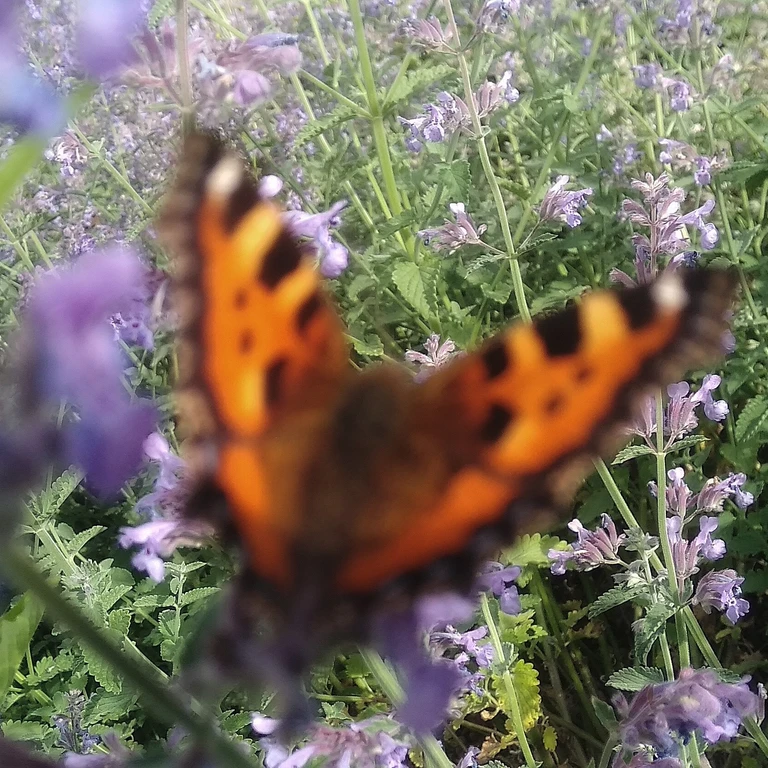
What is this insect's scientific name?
Aglais urticae
